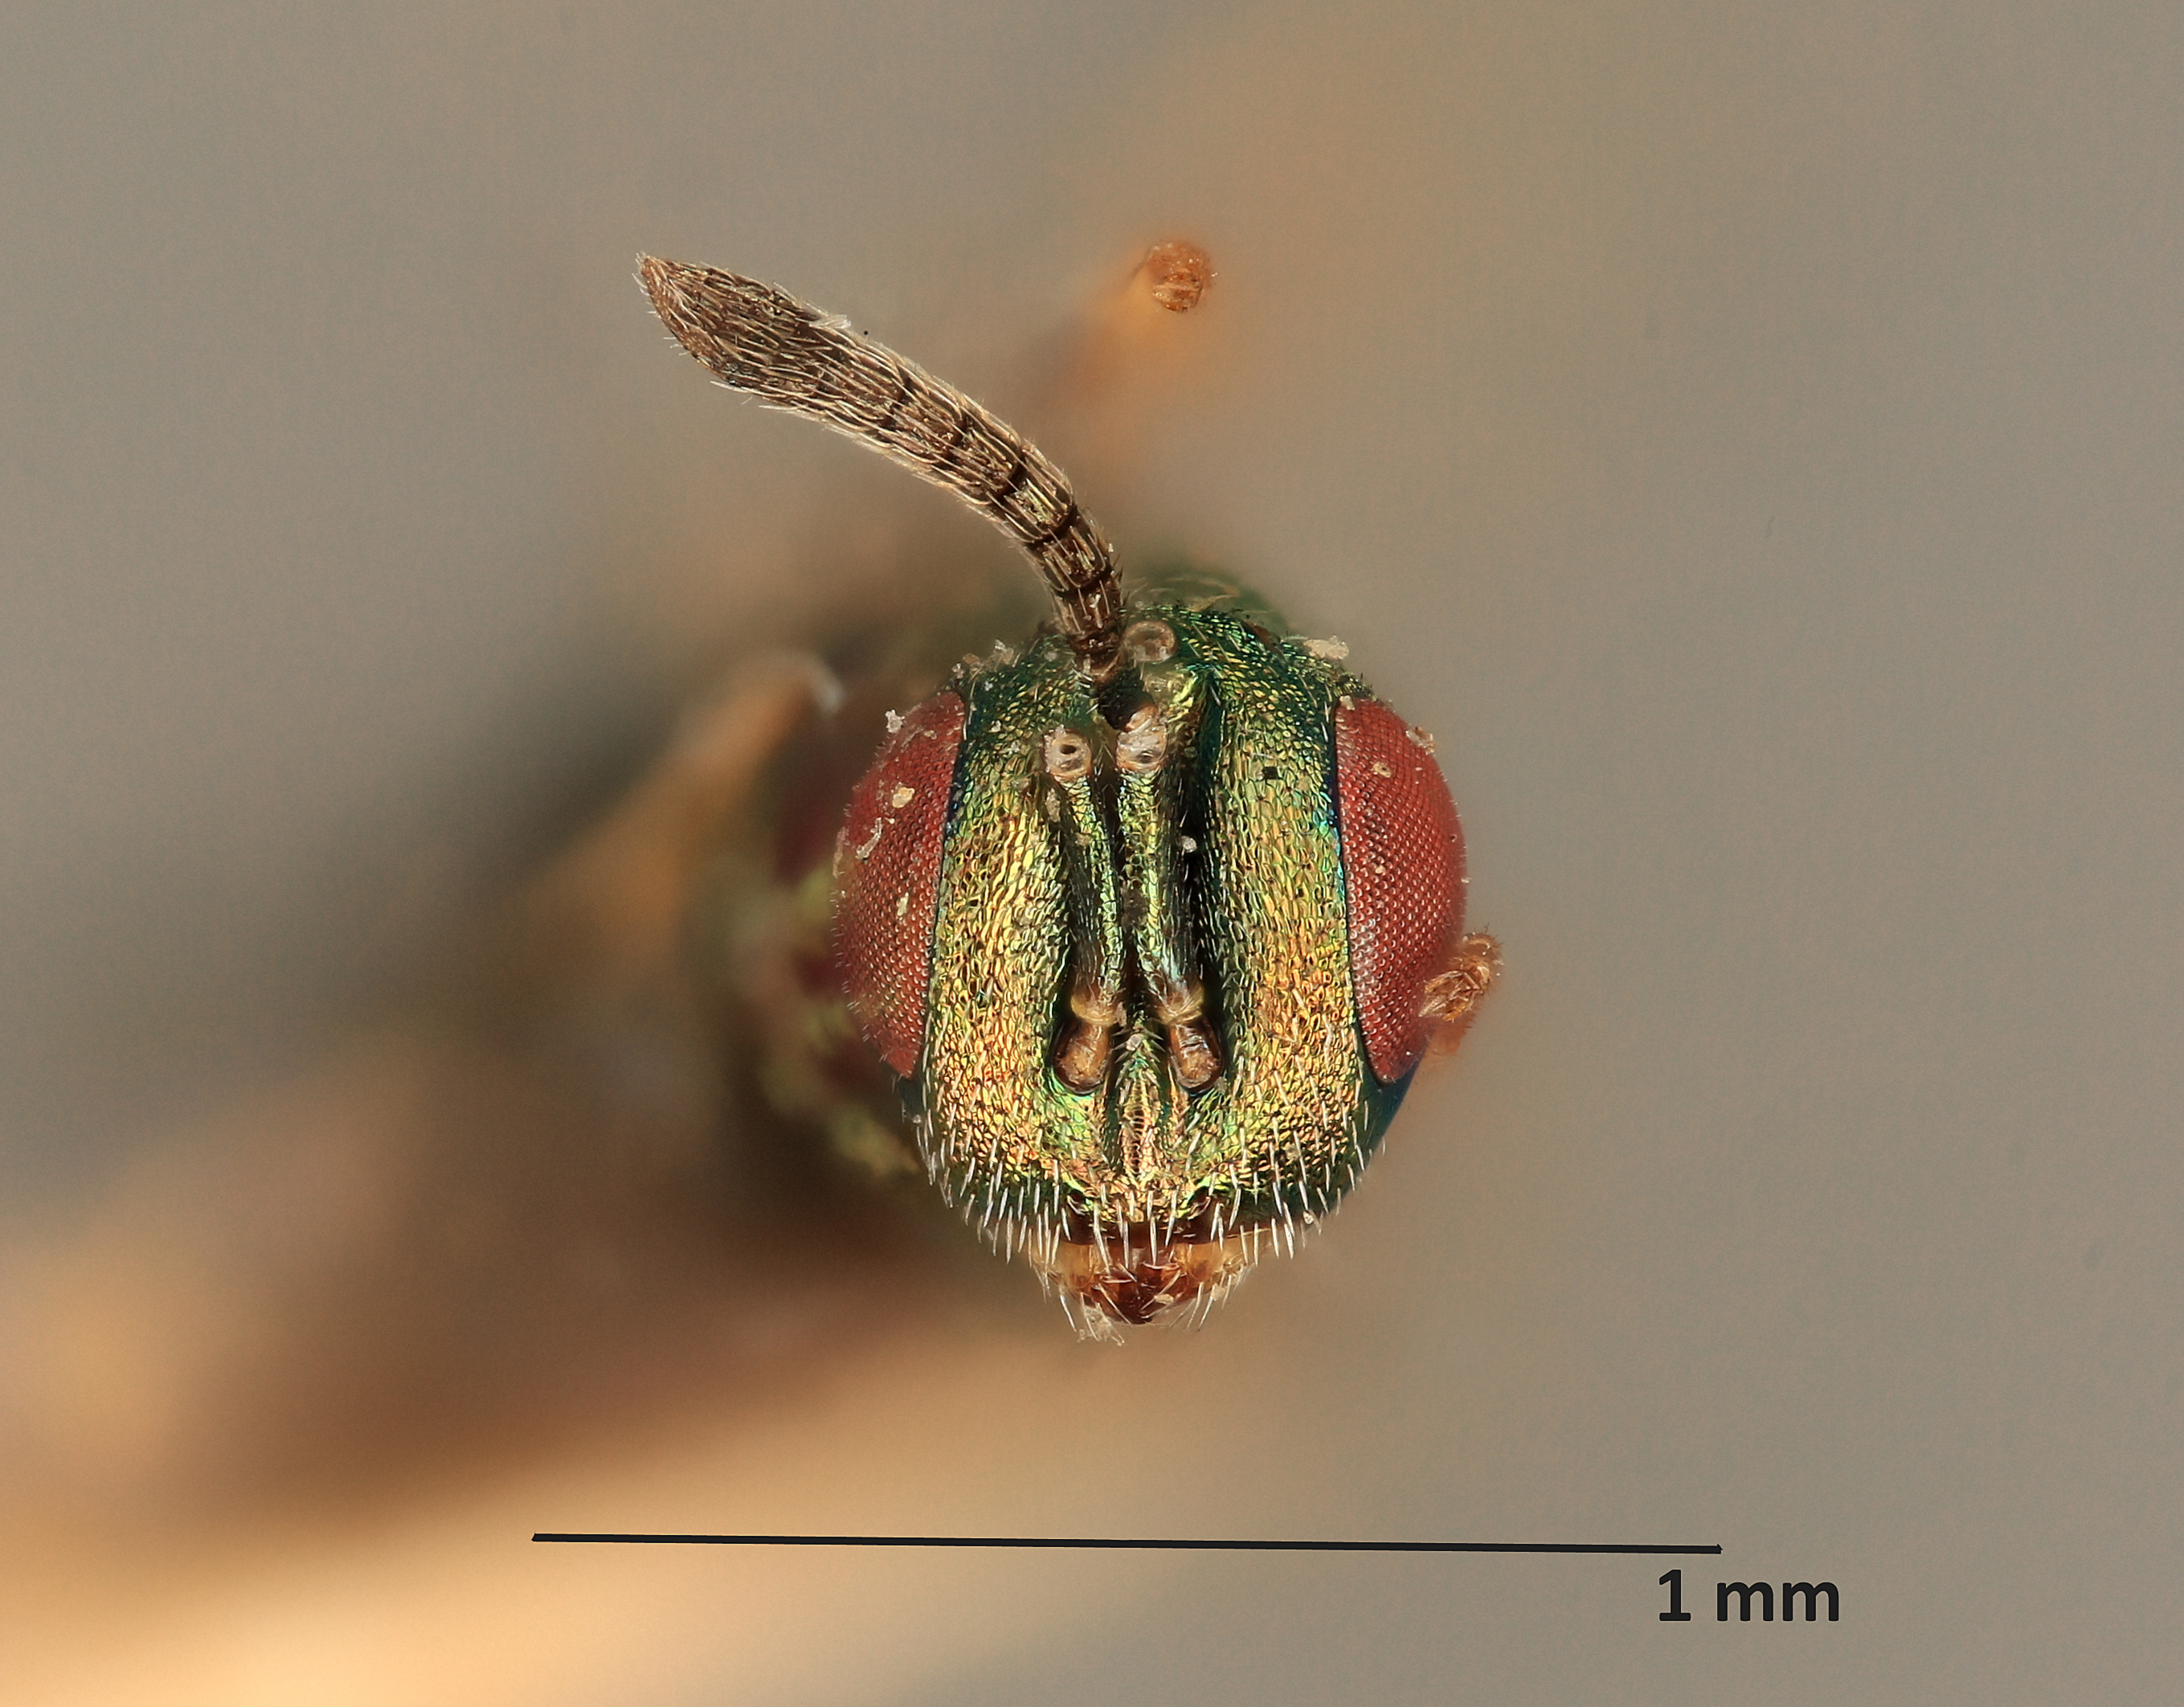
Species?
Liodontomerus secundus
